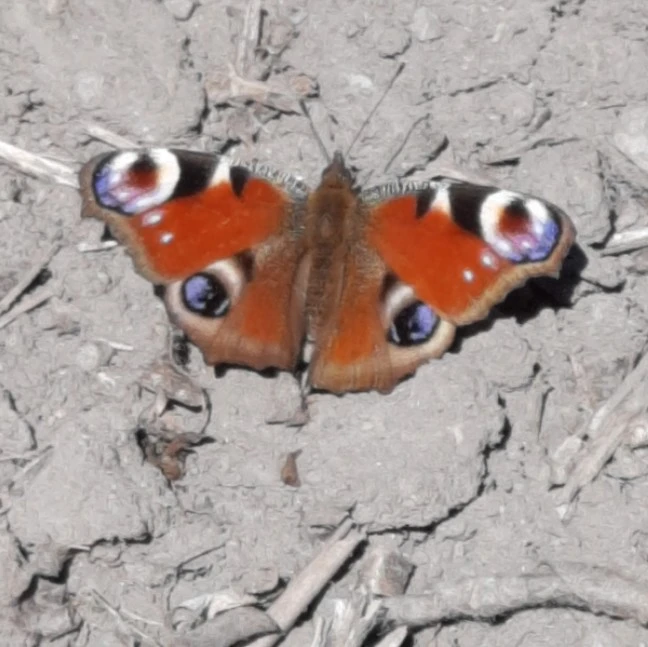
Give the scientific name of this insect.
Aglais io
